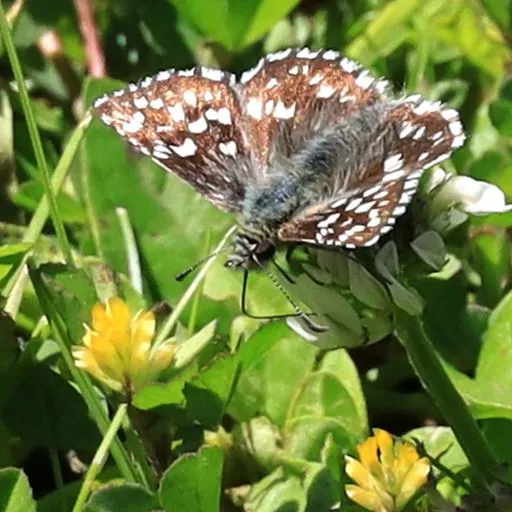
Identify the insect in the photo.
Pyrgus malvae
